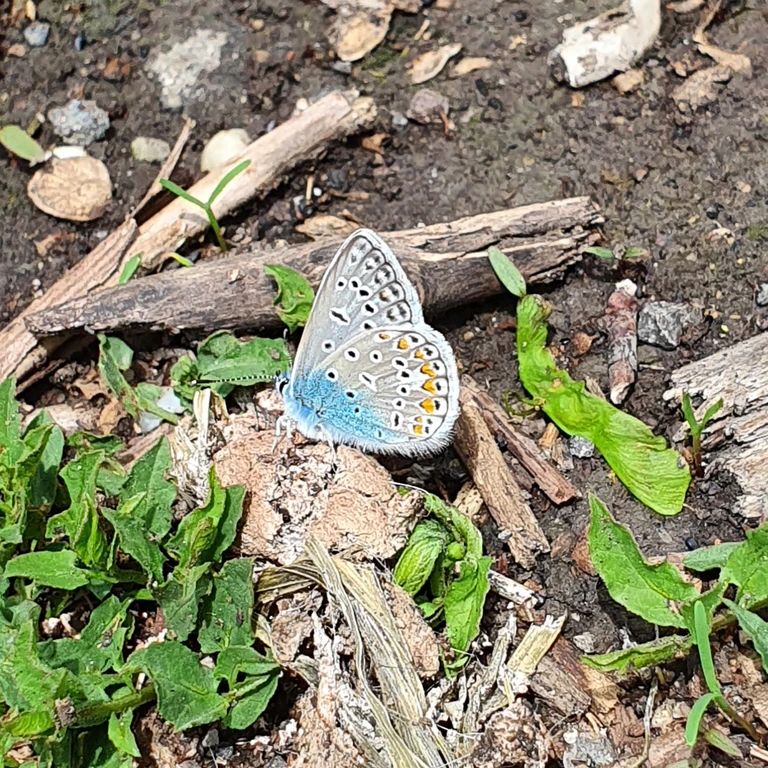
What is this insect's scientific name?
Polyommatus icarus
